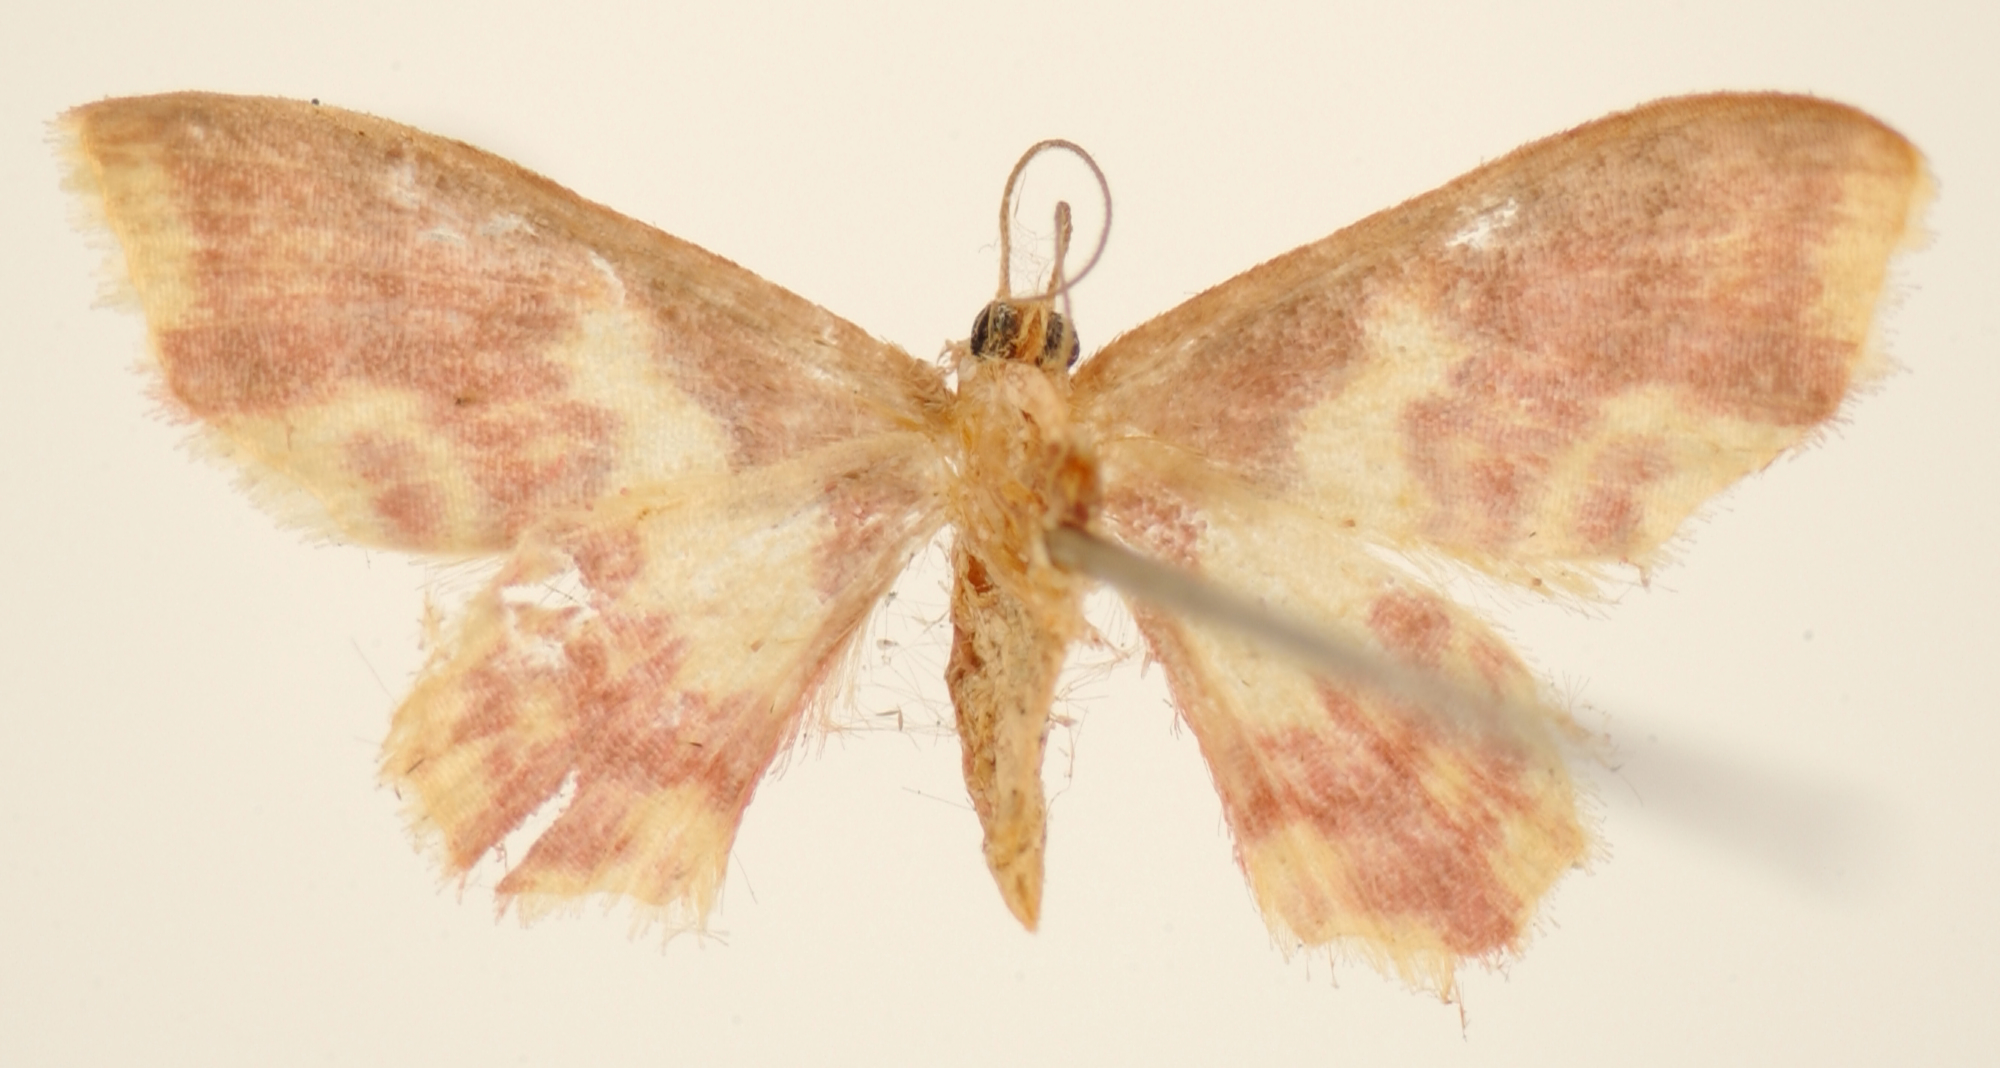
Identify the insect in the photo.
Hyria radaria
